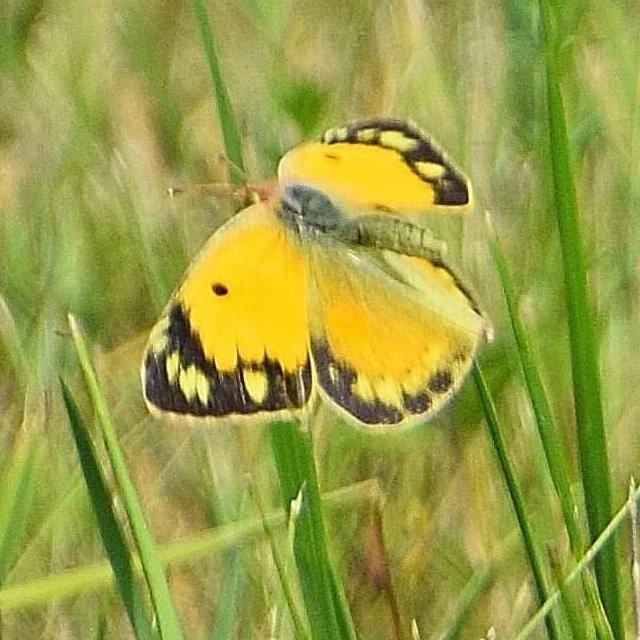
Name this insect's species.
Colias croceus
